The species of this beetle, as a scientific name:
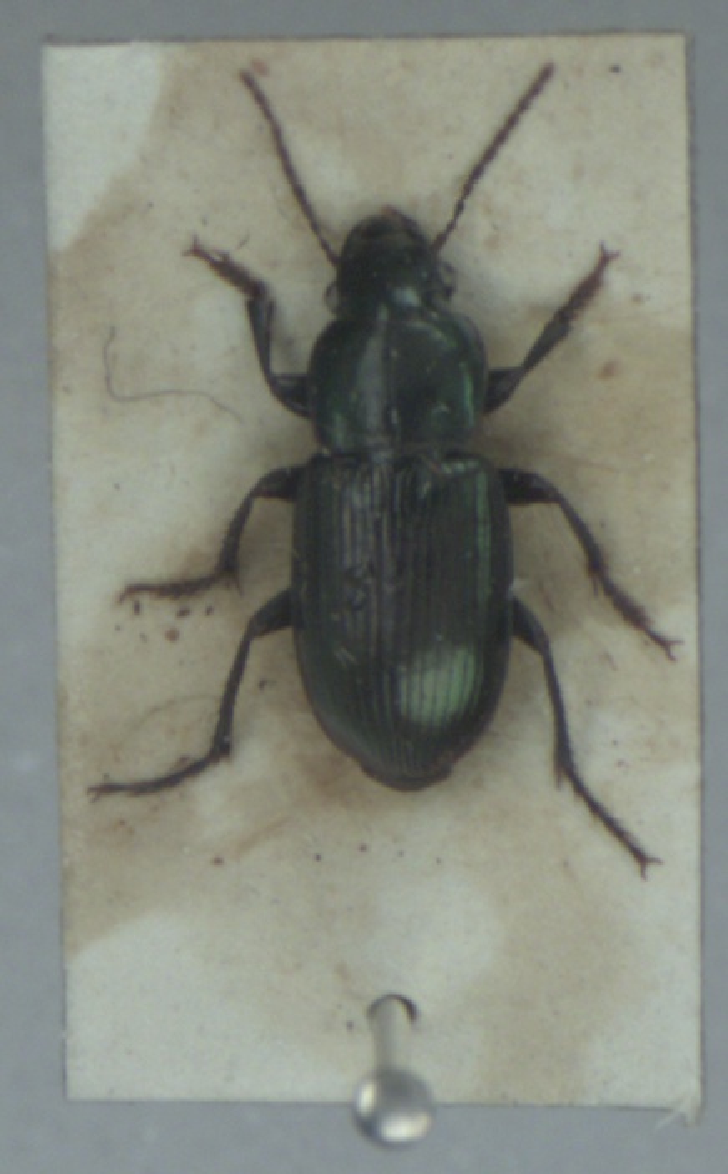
Harpalus affinis
